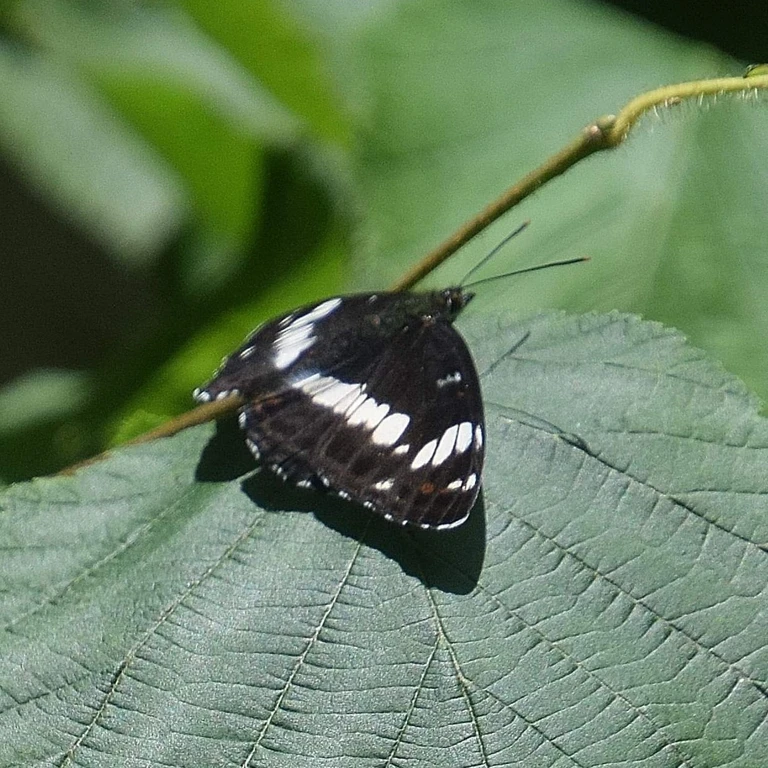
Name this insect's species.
Limenitis camilla (also Ladoga camilla)
